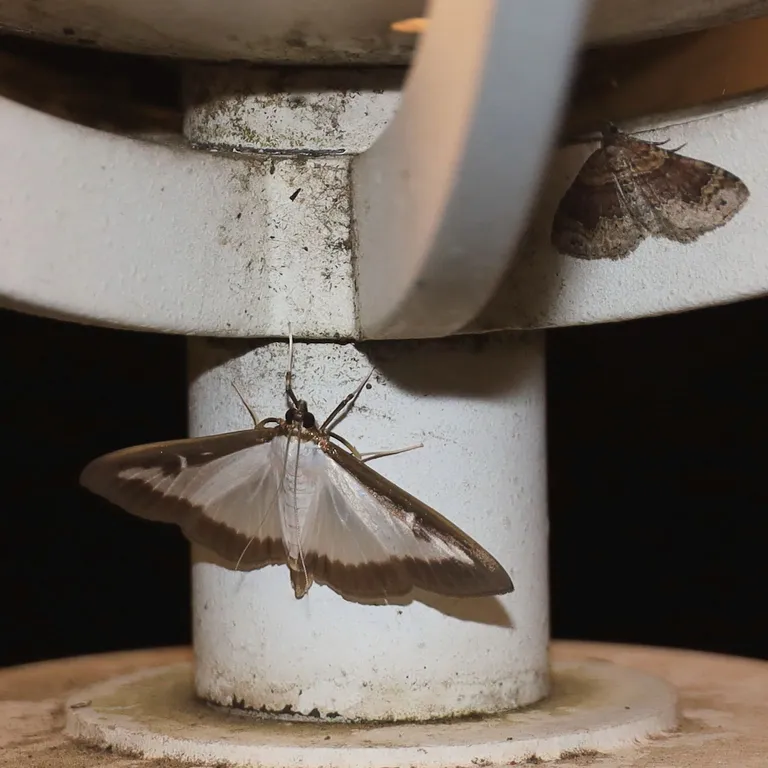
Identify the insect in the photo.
Cydalima perspectalis
